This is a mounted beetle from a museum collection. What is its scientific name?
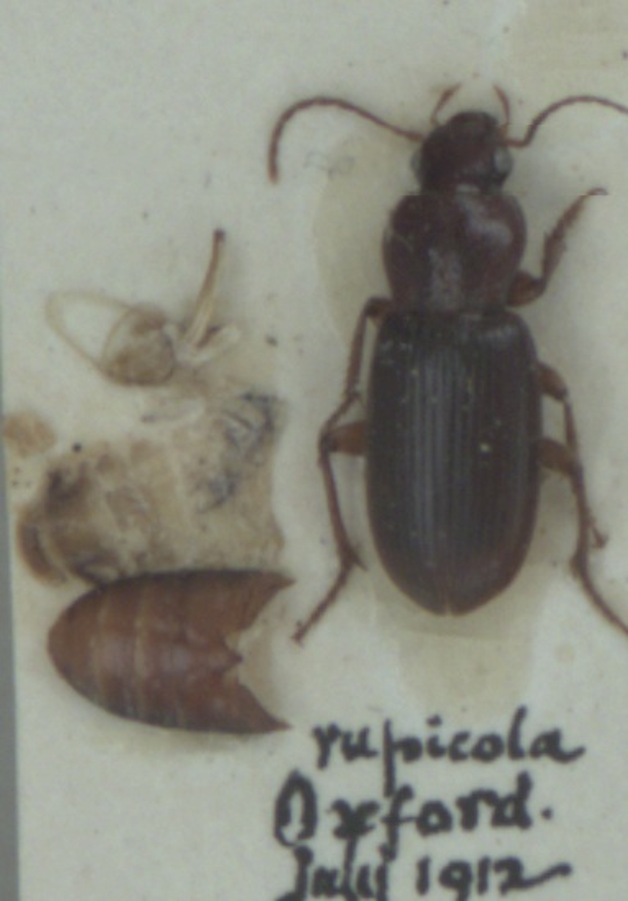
Ophonus rupicola
